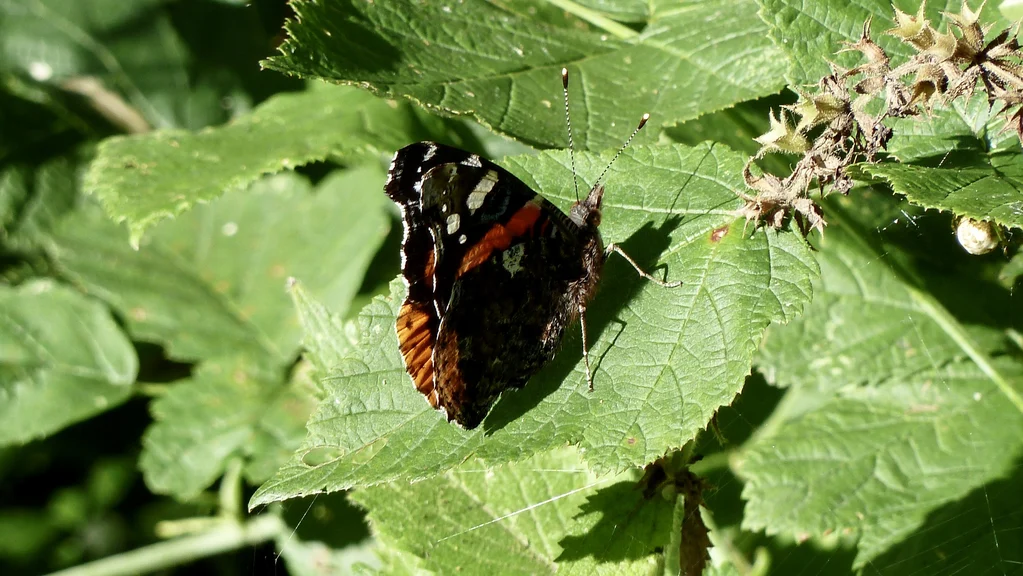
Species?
Vanessa atalanta
